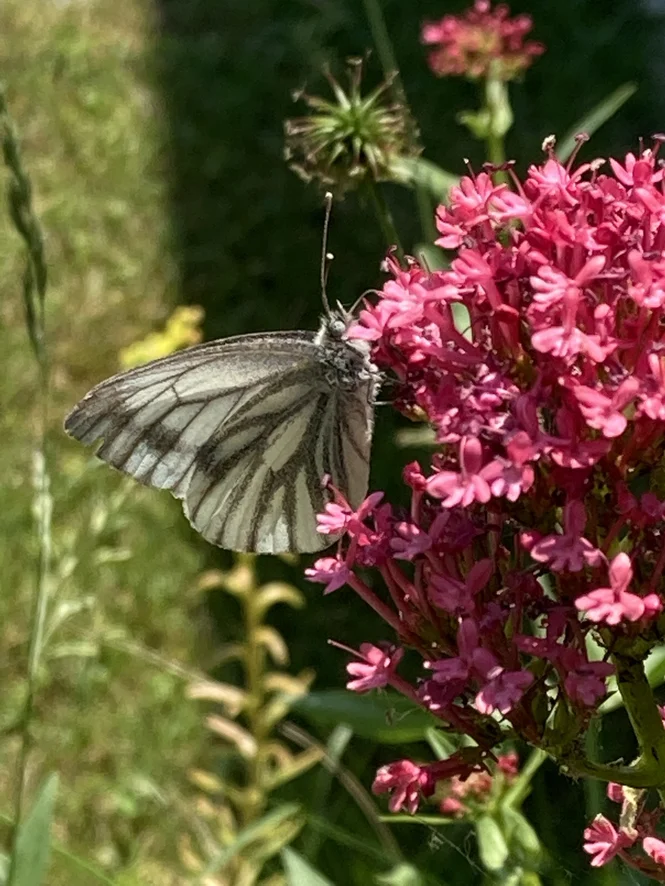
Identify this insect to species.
Pieris napi
